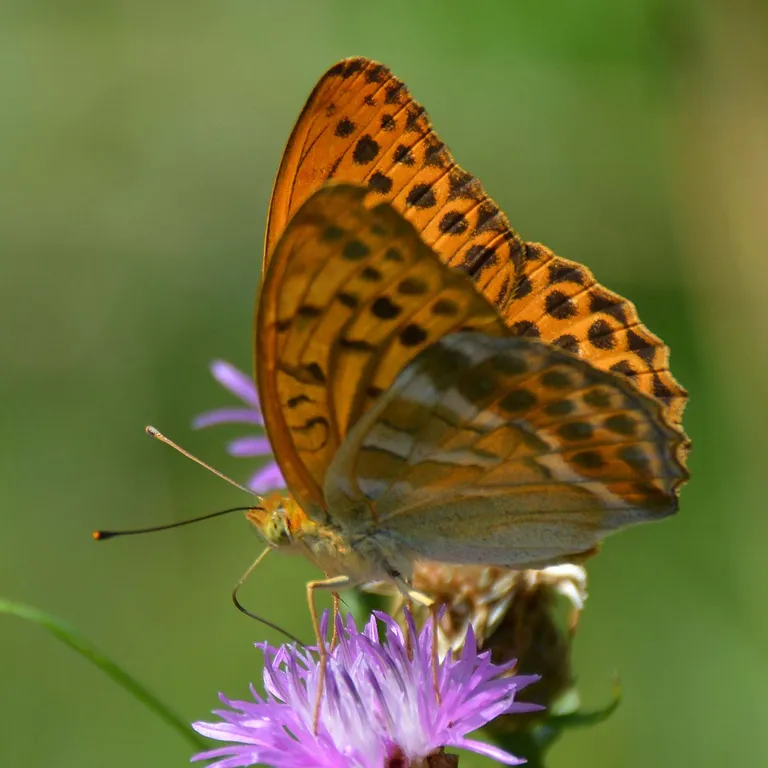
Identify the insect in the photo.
Argynnis paphia
